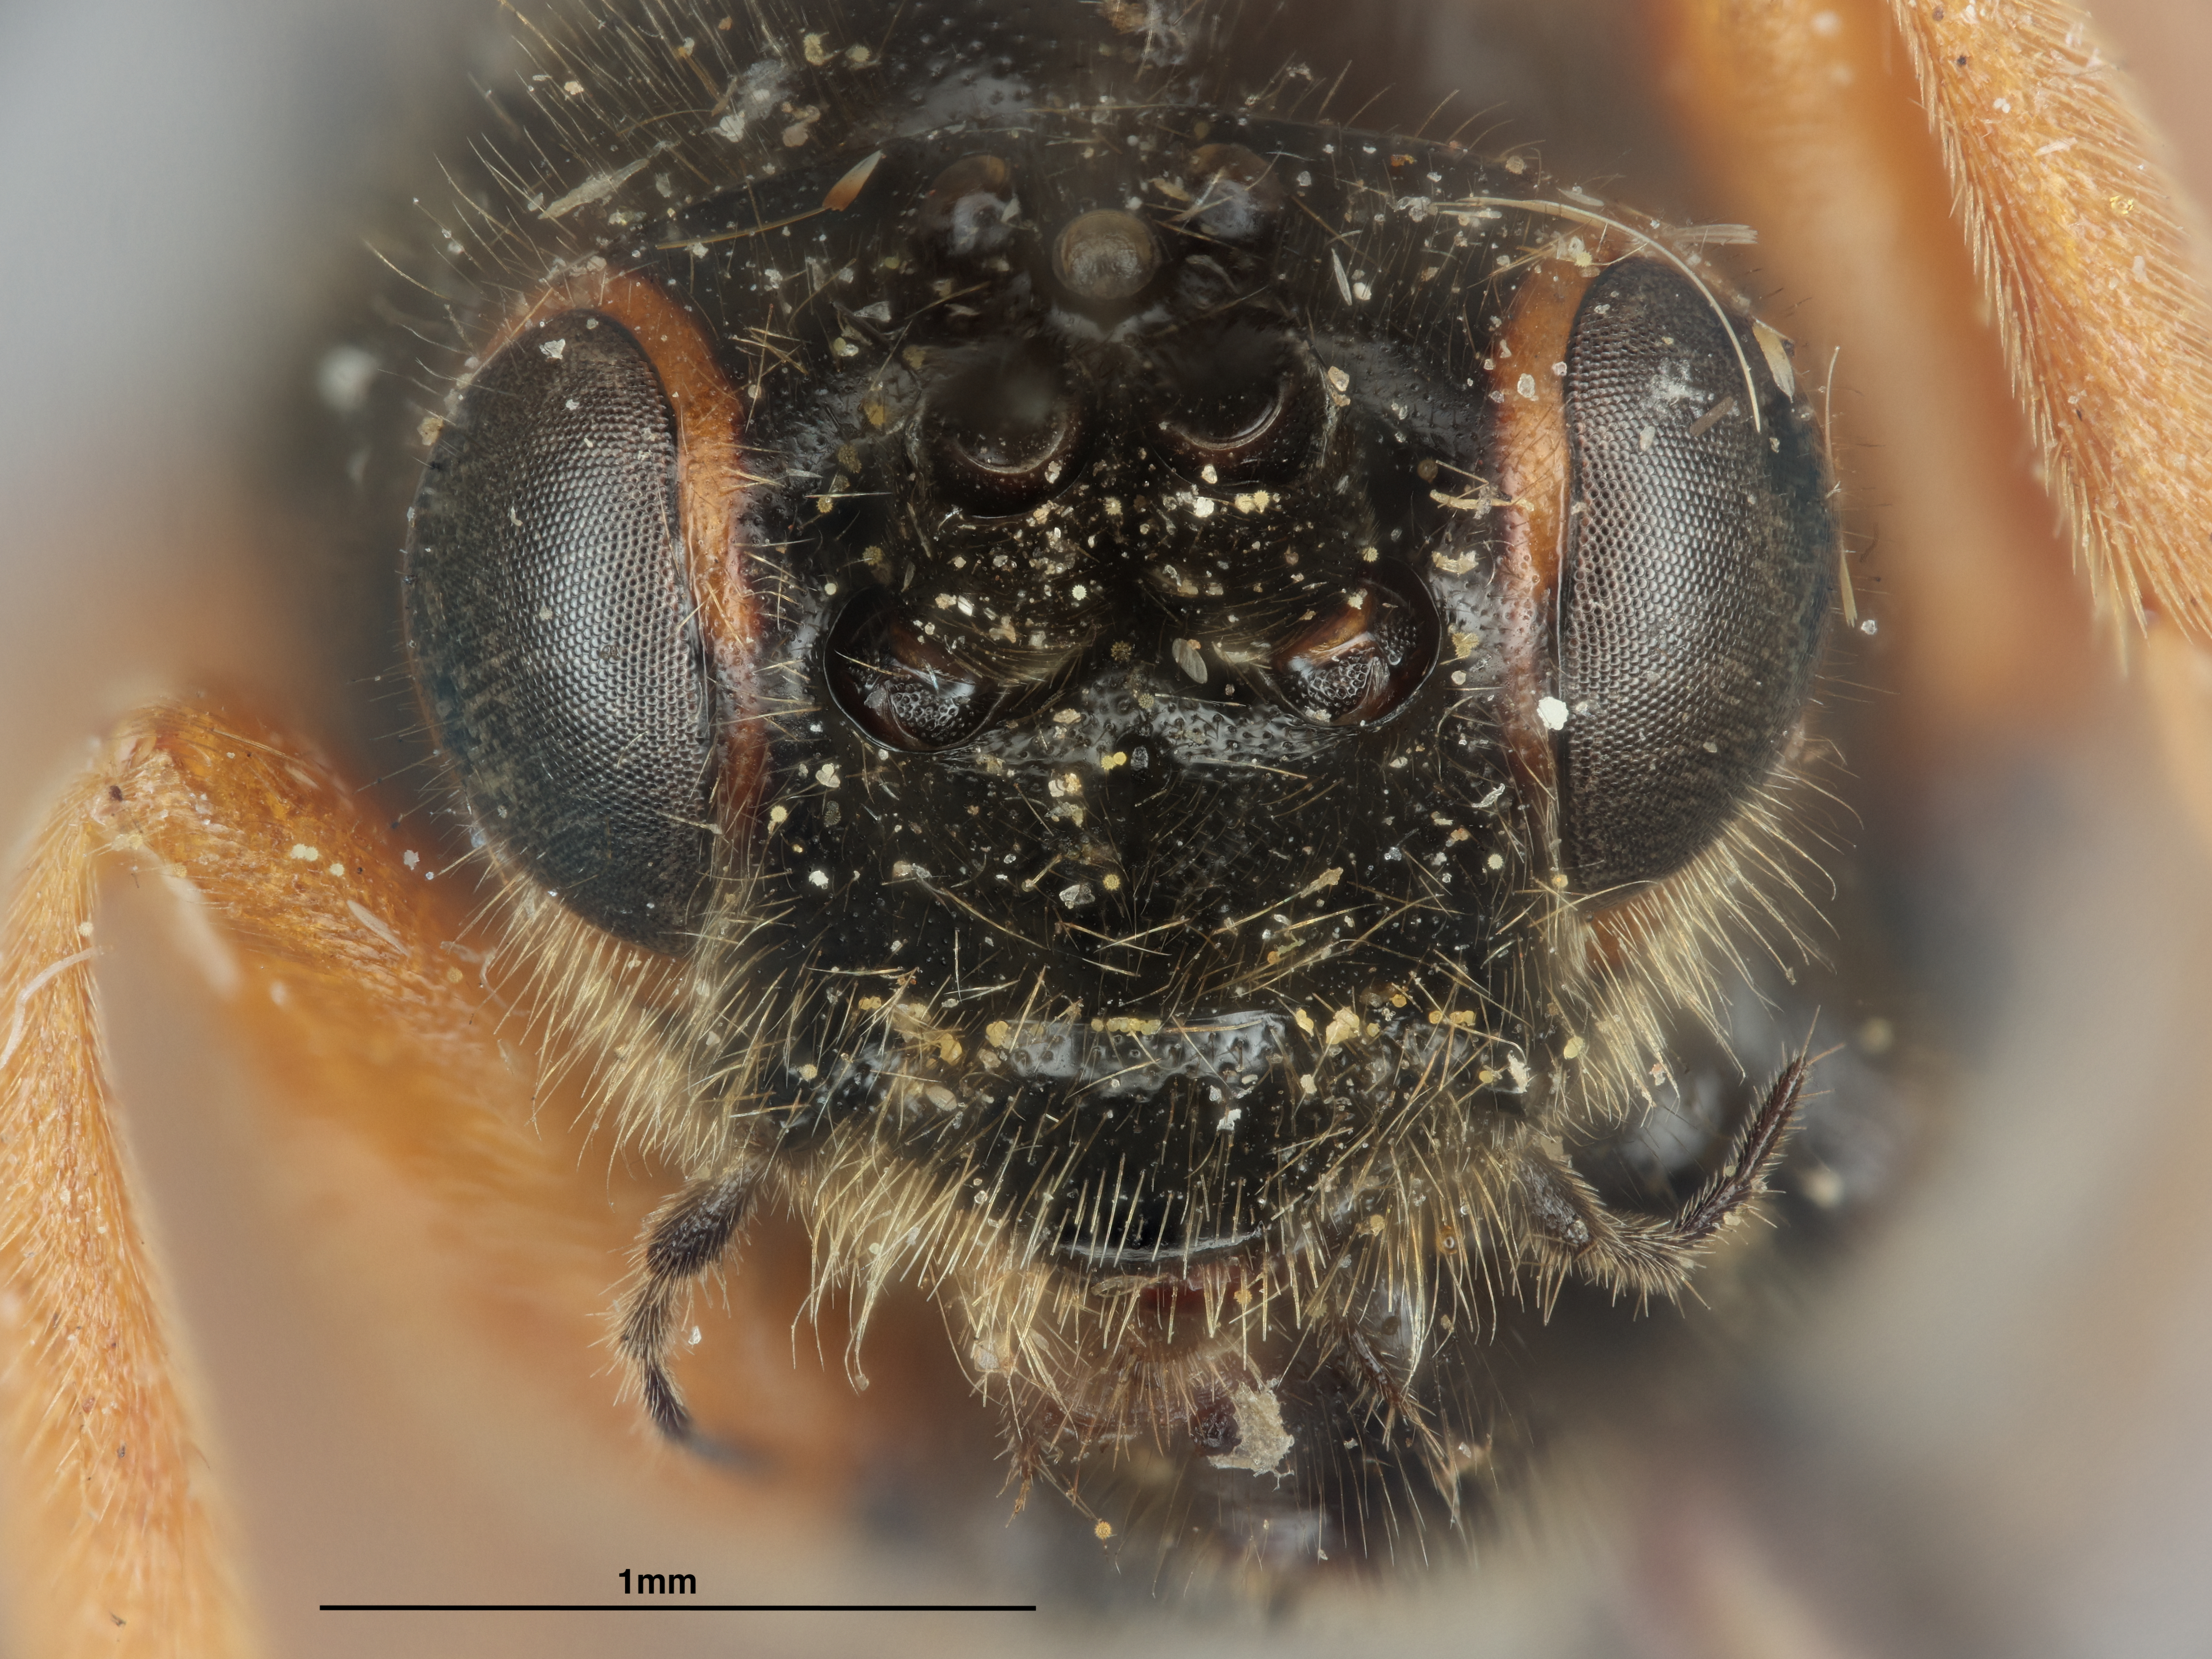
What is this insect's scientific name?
Cardiochiles dignus
